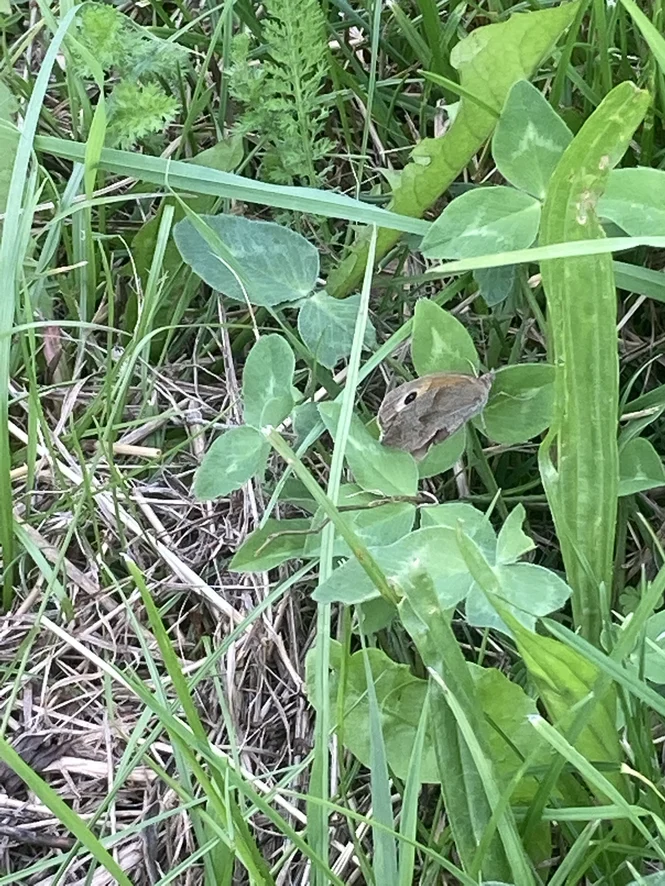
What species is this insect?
Maniola jurtina
